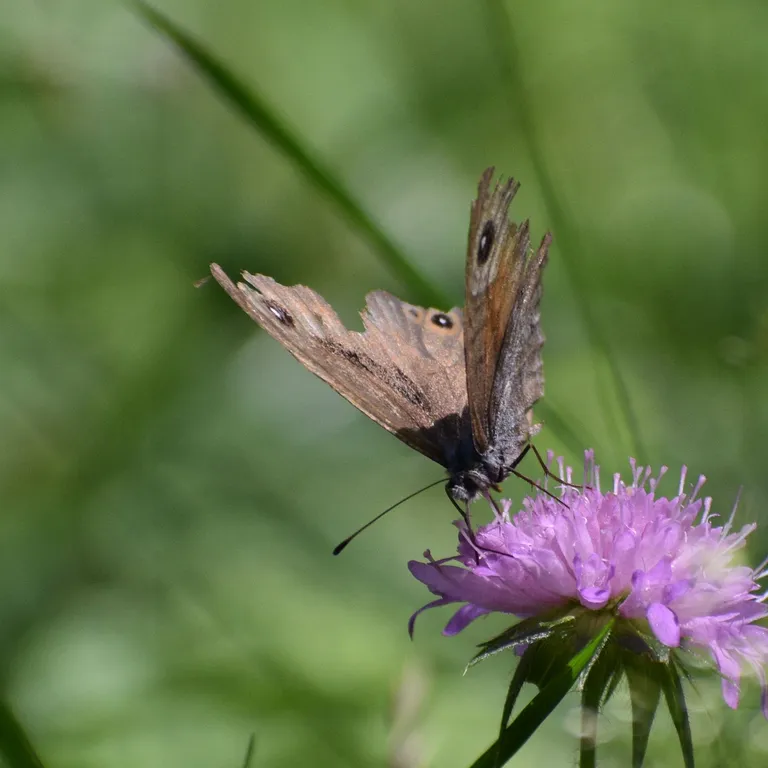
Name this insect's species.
Lasiommata maera (also Pararge maera)
